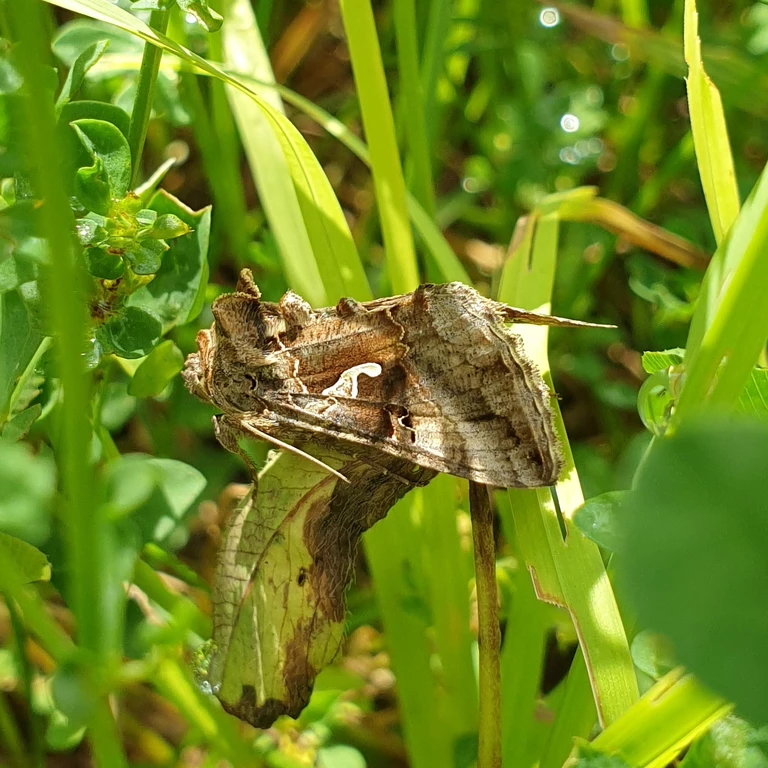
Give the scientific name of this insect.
Autographa gamma
